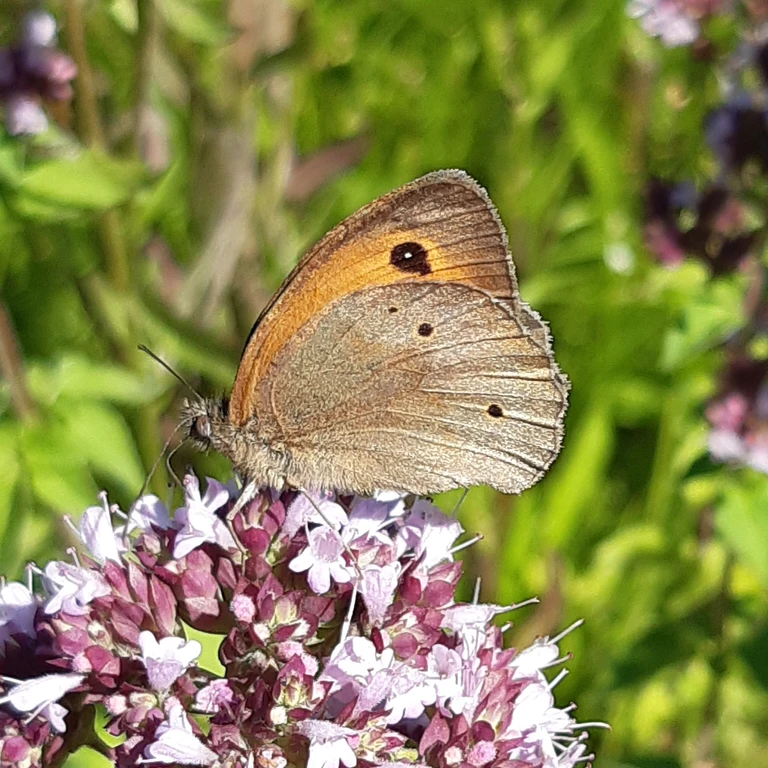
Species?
Maniola jurtina
